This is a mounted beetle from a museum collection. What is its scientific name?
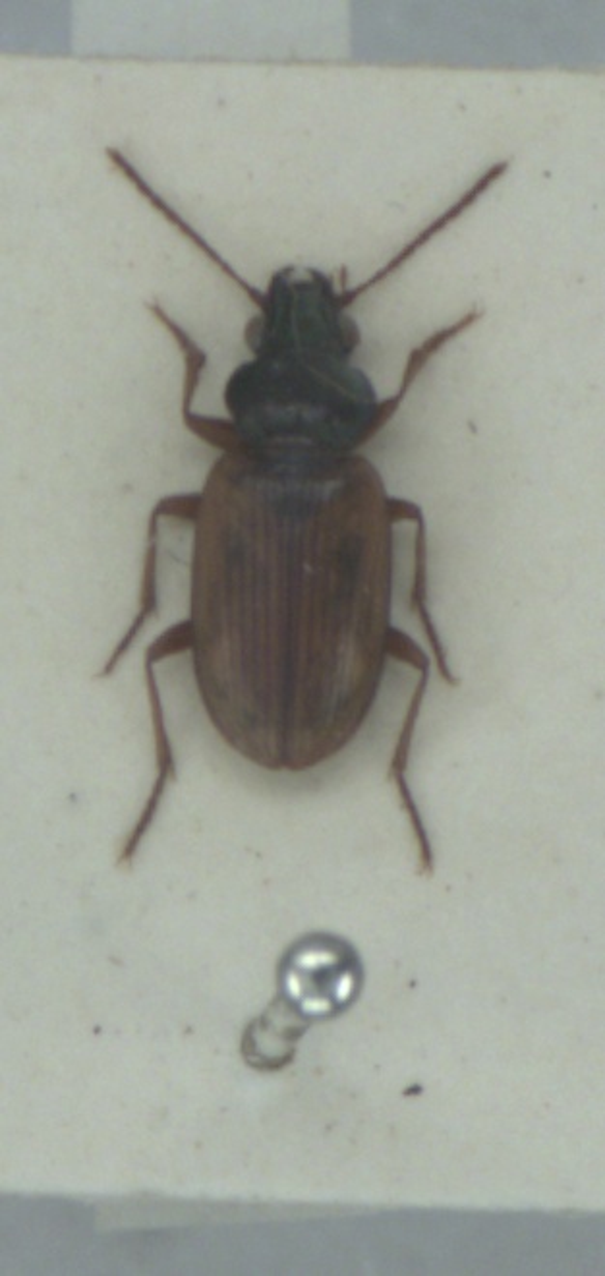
Pogonus luridipennis
